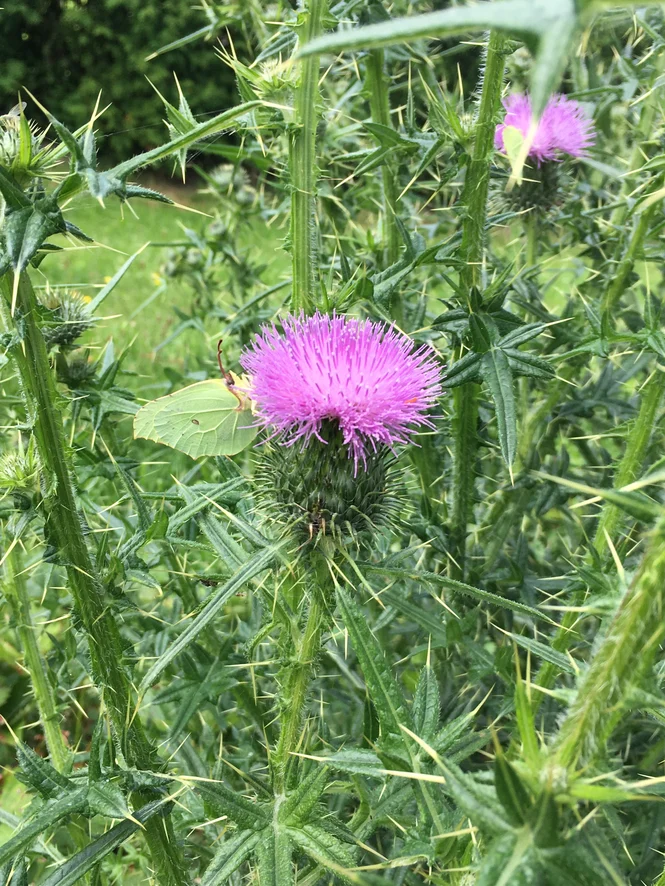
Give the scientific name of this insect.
Gonepteryx rhamni
